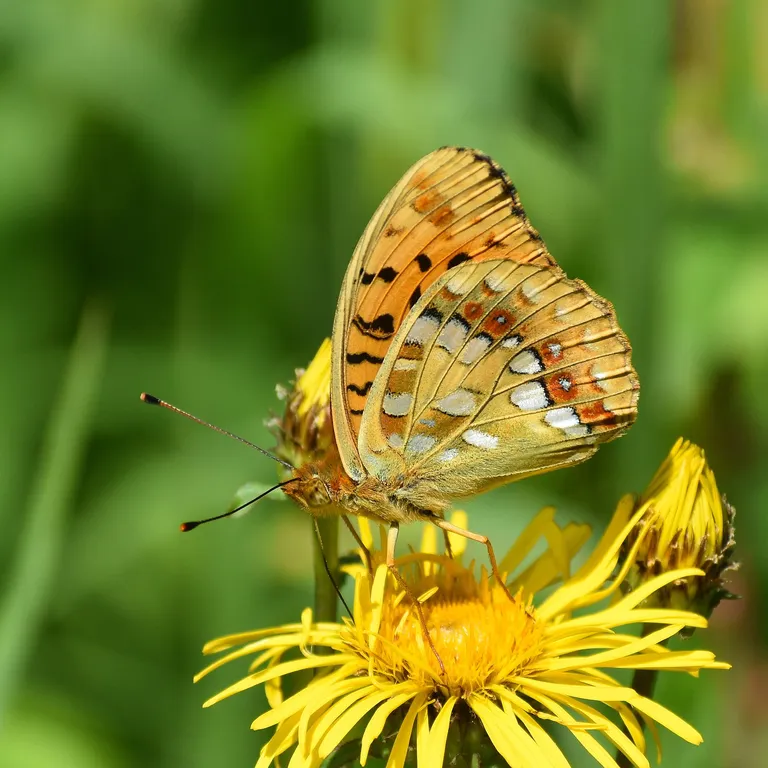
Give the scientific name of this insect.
Fabriciana adippe
